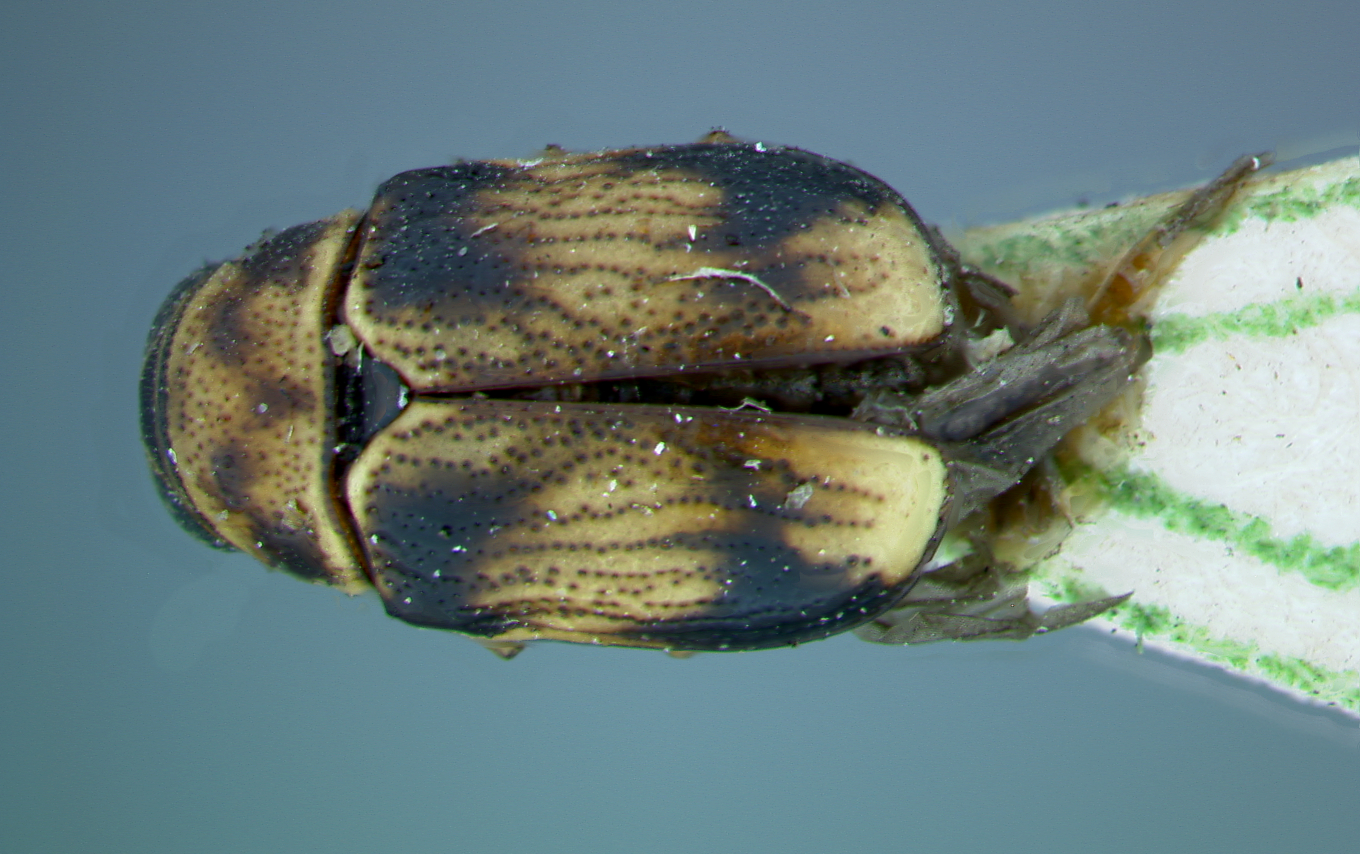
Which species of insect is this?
Metallactus modestus
